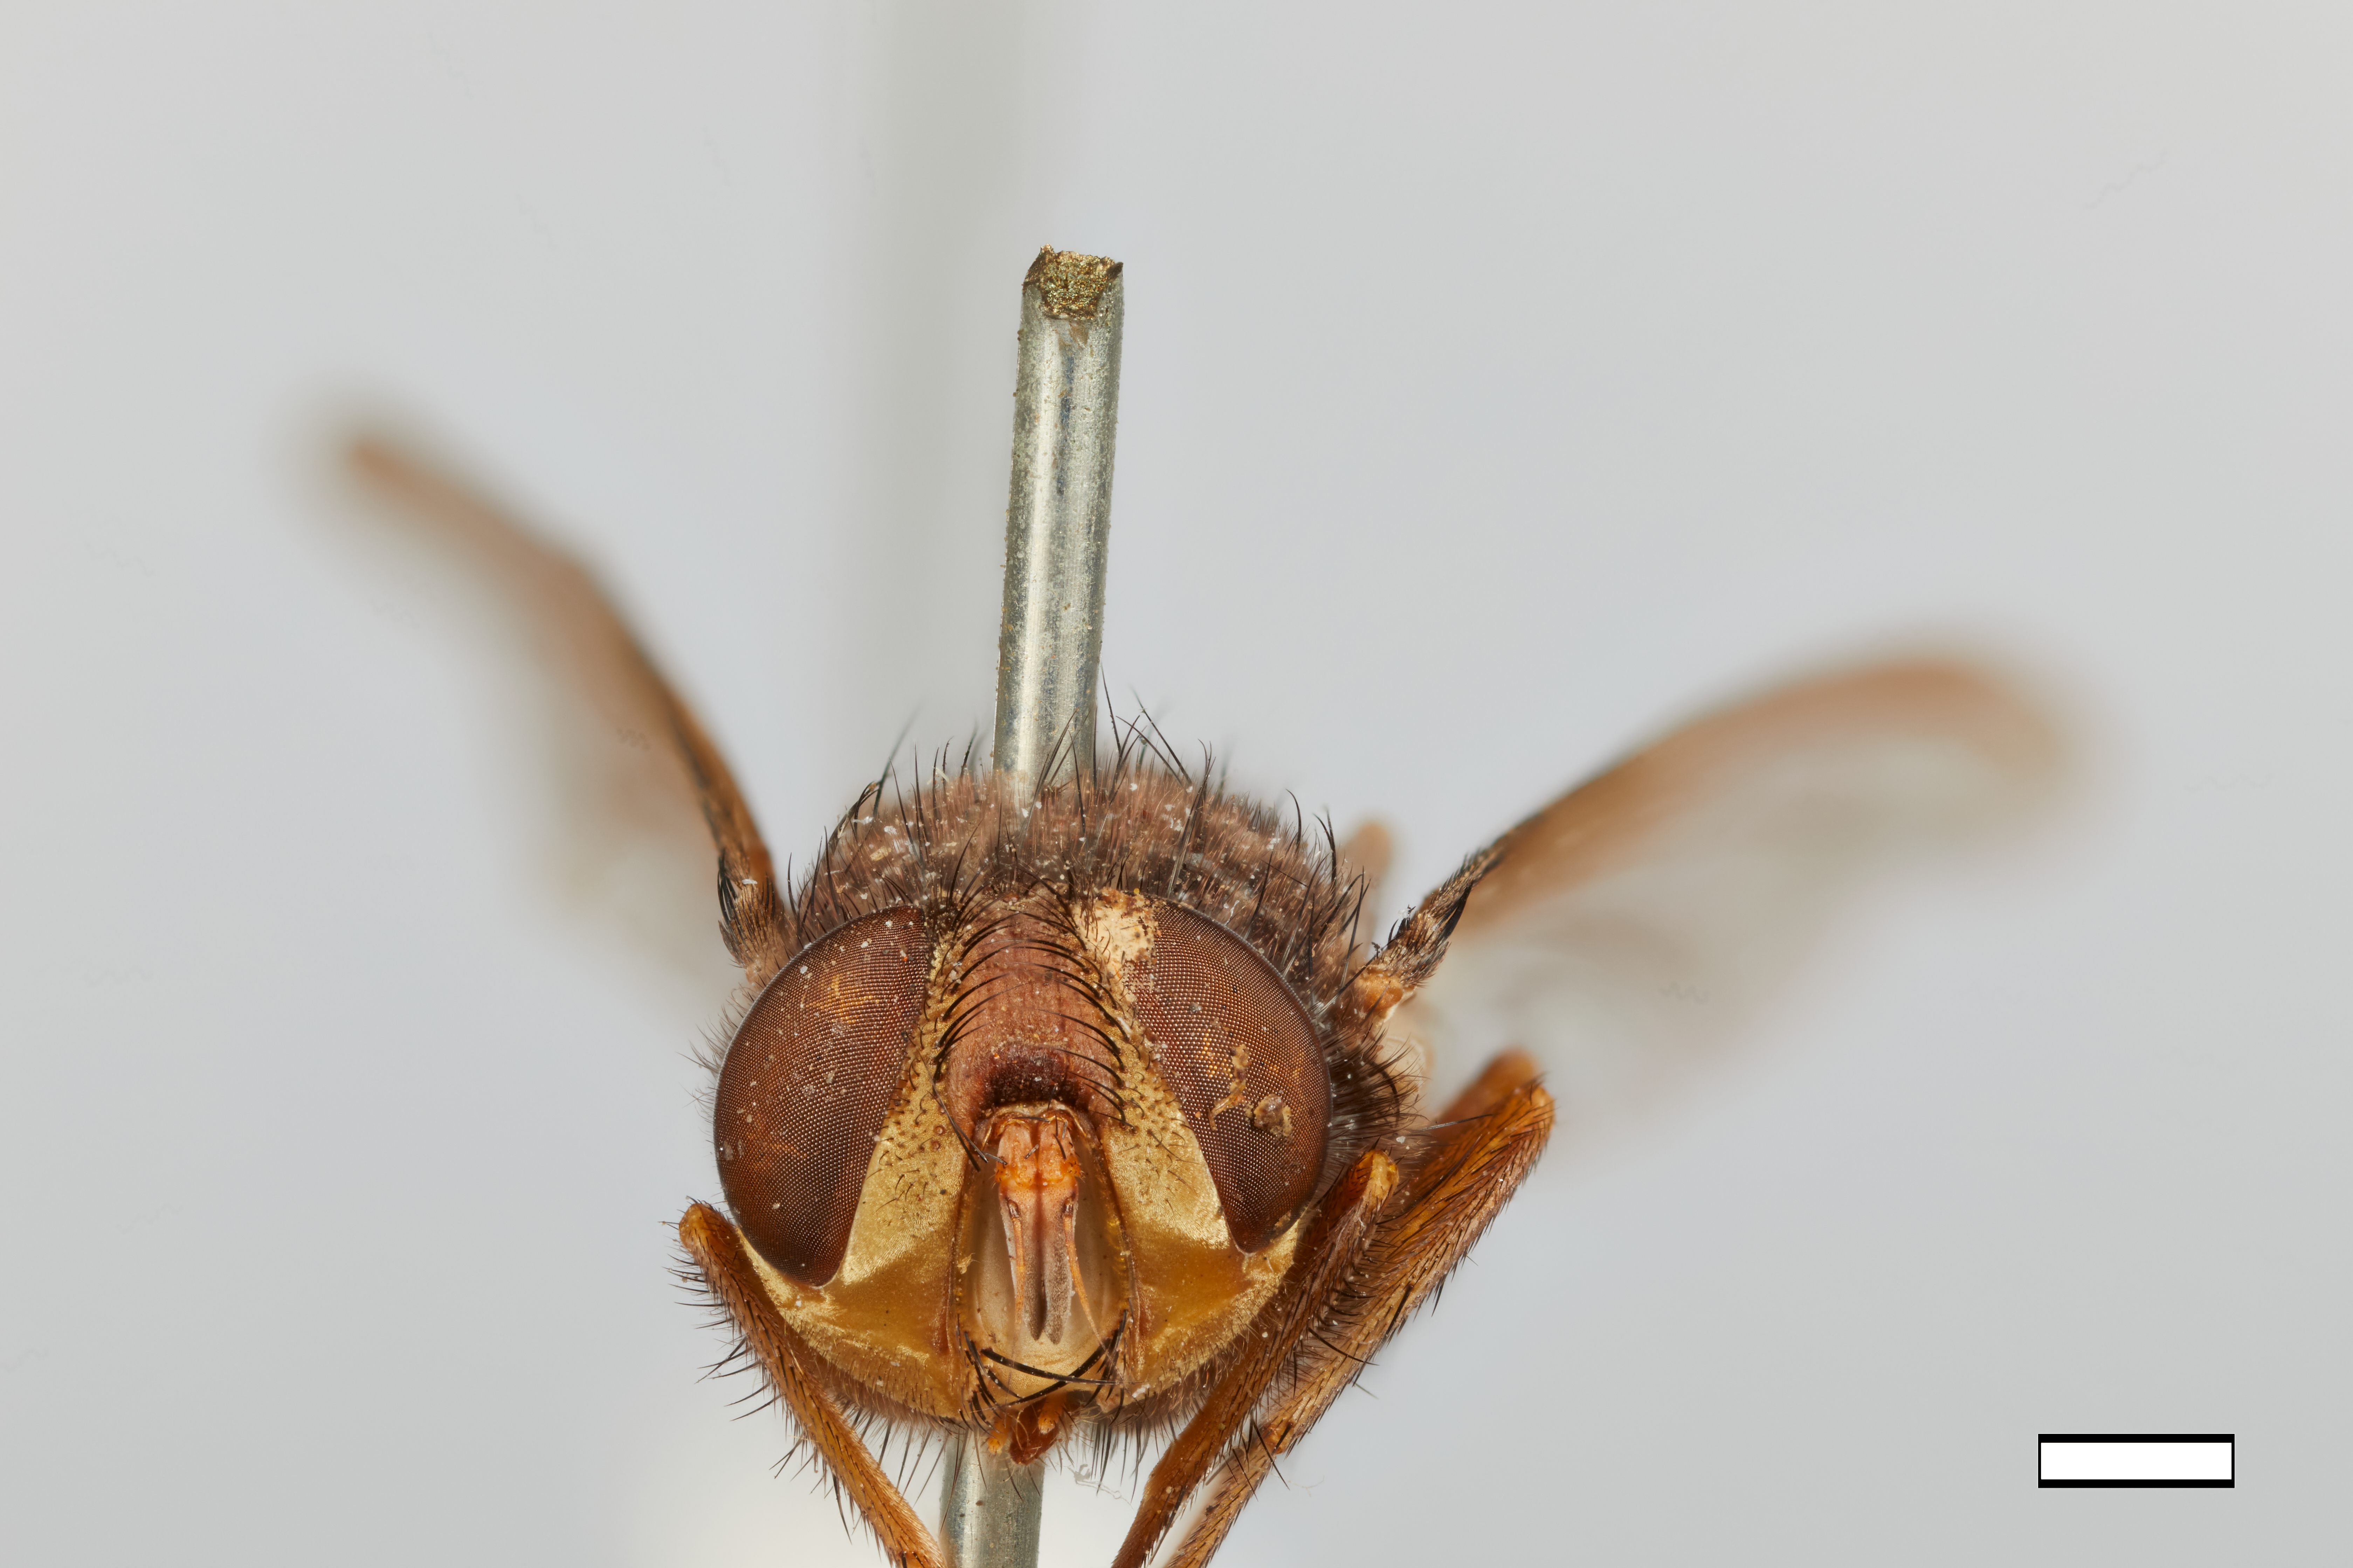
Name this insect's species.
Protomeigenia aurea
